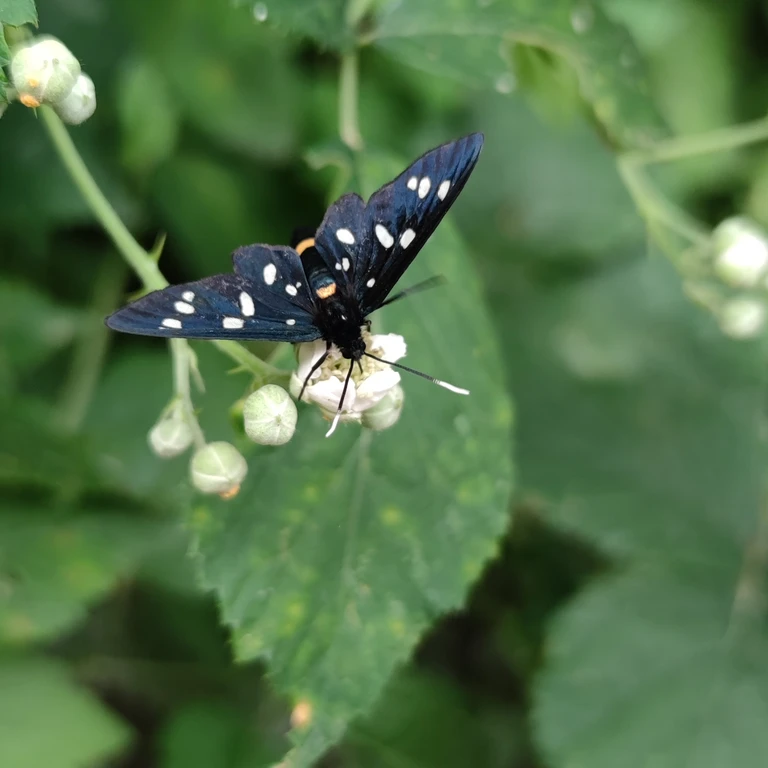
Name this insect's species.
Amata phegea
